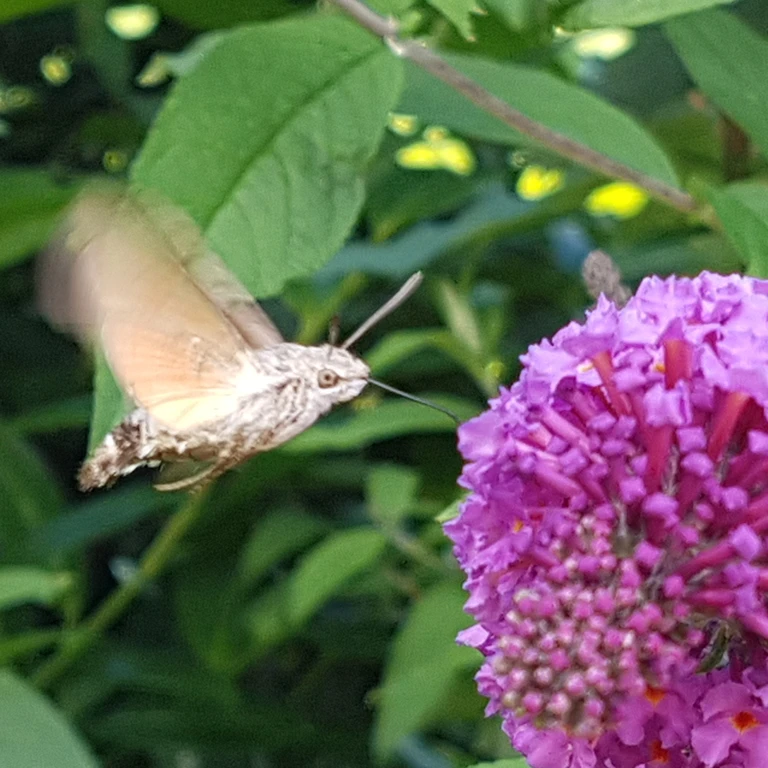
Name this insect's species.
Macroglossum stellatarum
